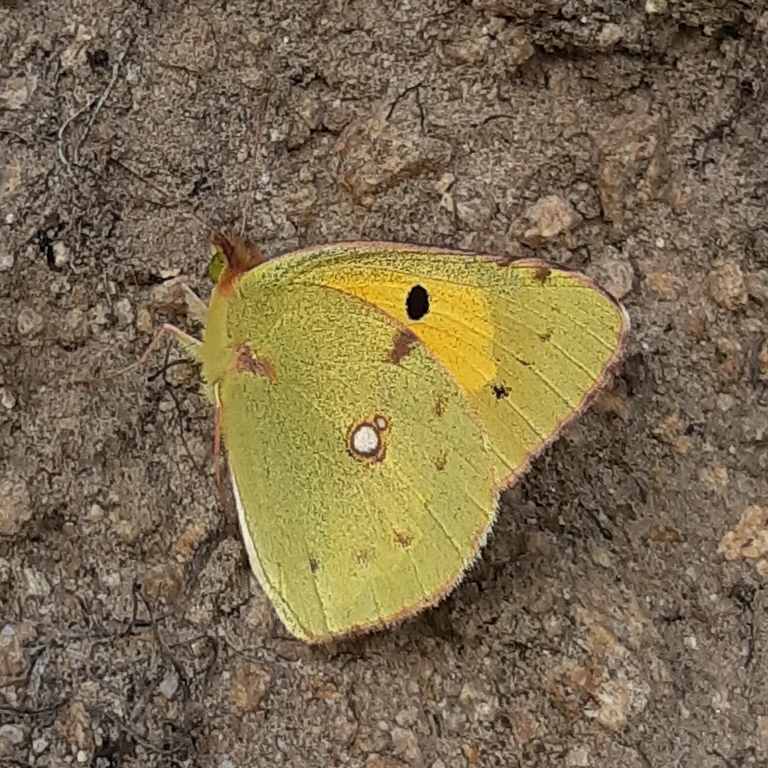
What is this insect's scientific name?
Colias croceus
